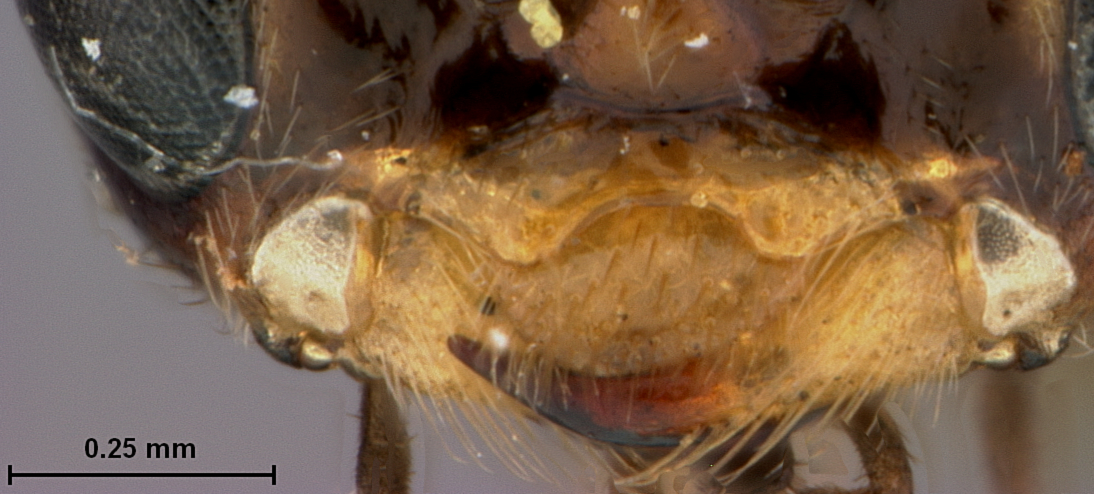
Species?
Euura brachycarpae
